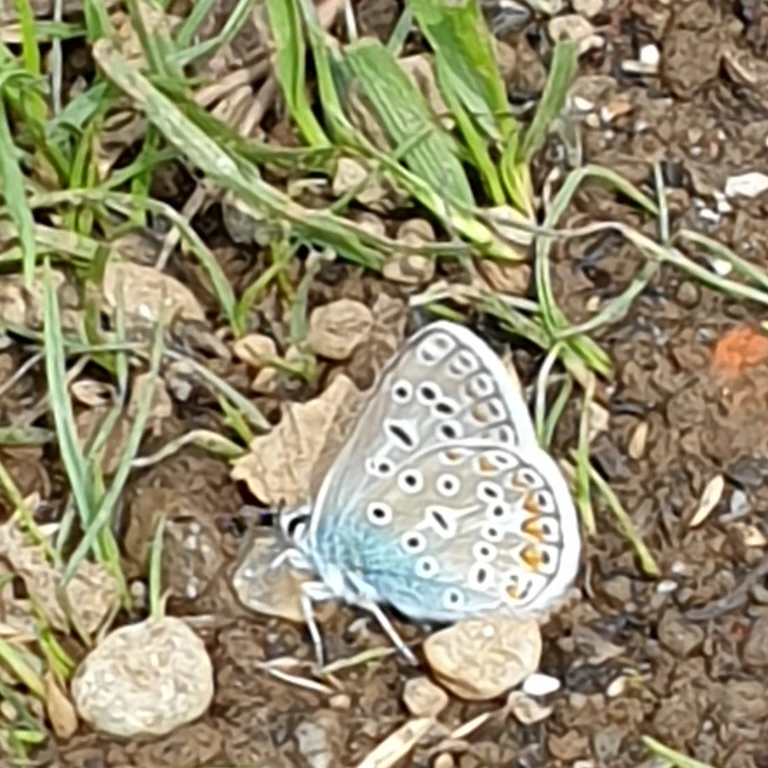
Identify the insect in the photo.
Polyommatus icarus
